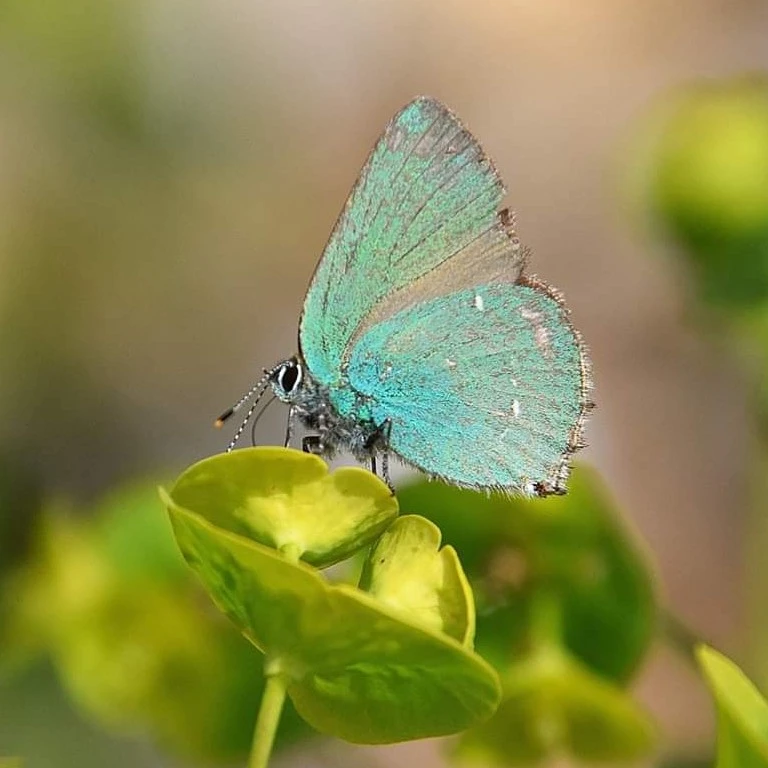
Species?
Callophrys rubi
